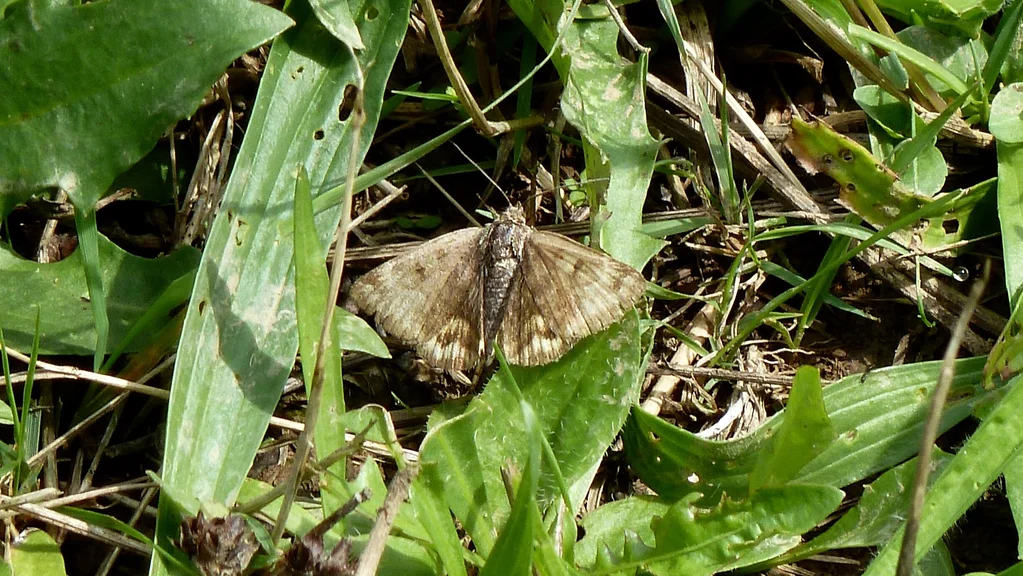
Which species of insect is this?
Euclidia glyphica
